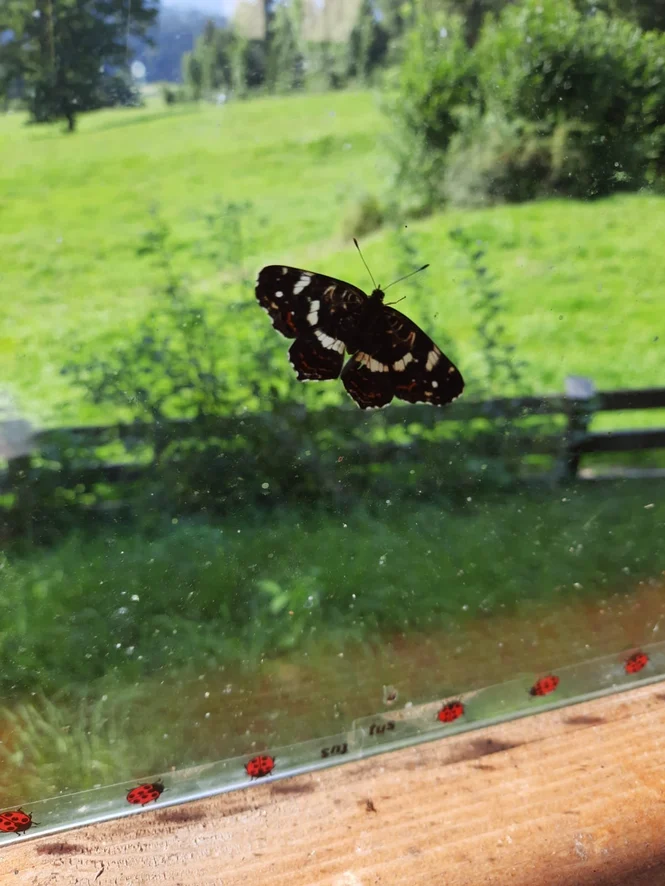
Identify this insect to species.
Araschnia levana
